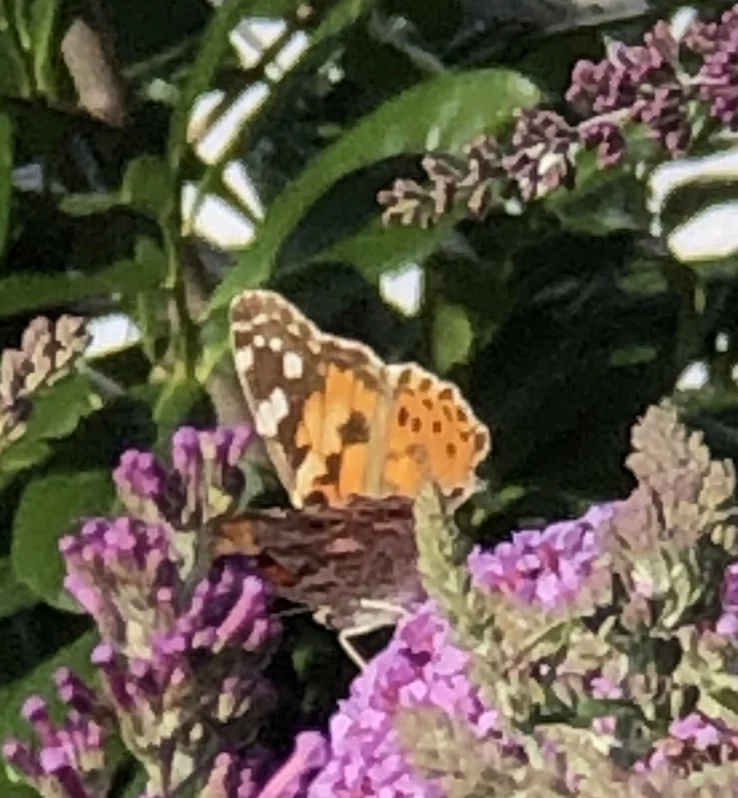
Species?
Vanessa cardui
